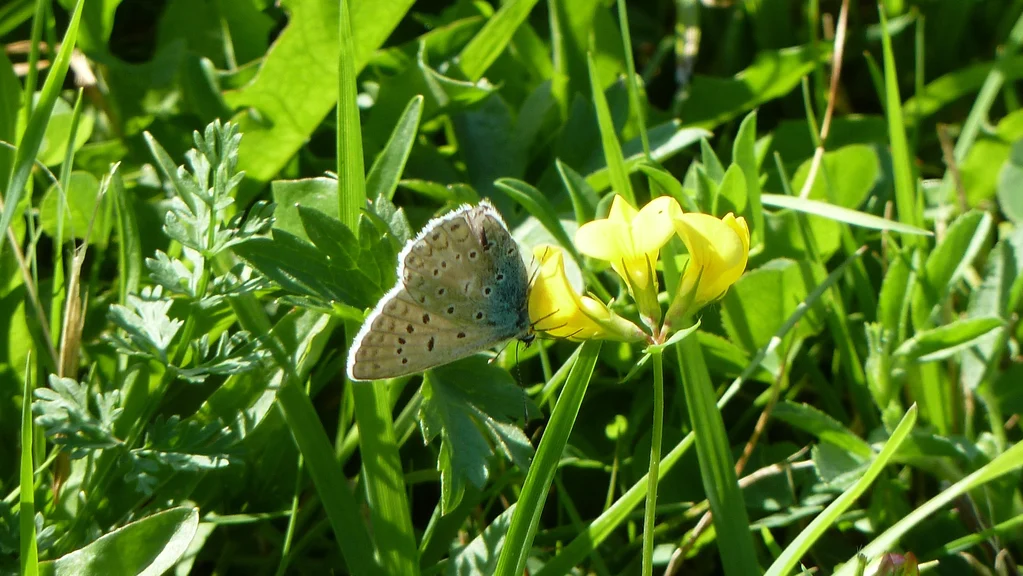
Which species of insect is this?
Polyommatus icarus
